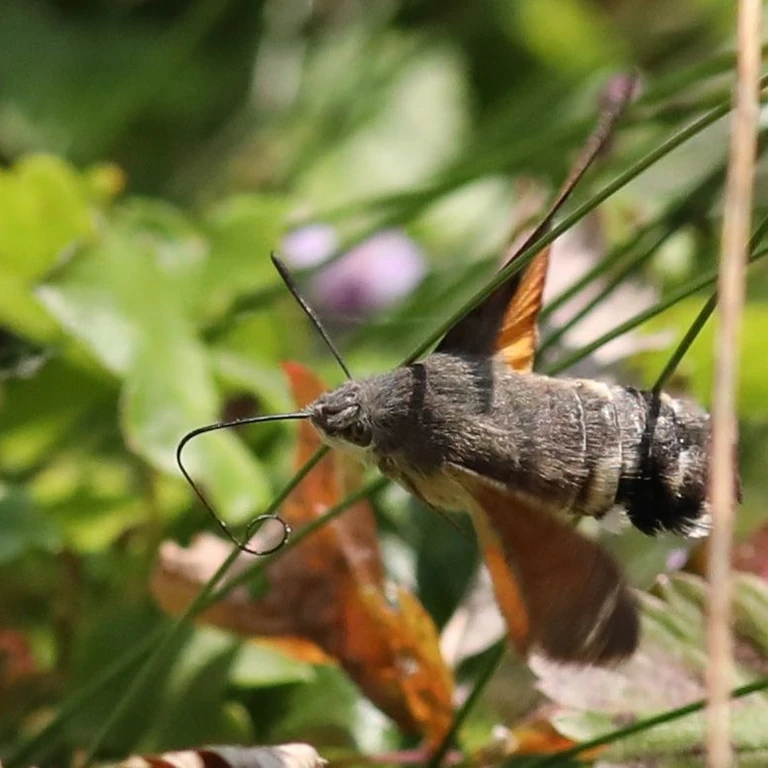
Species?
Macroglossum stellatarum
